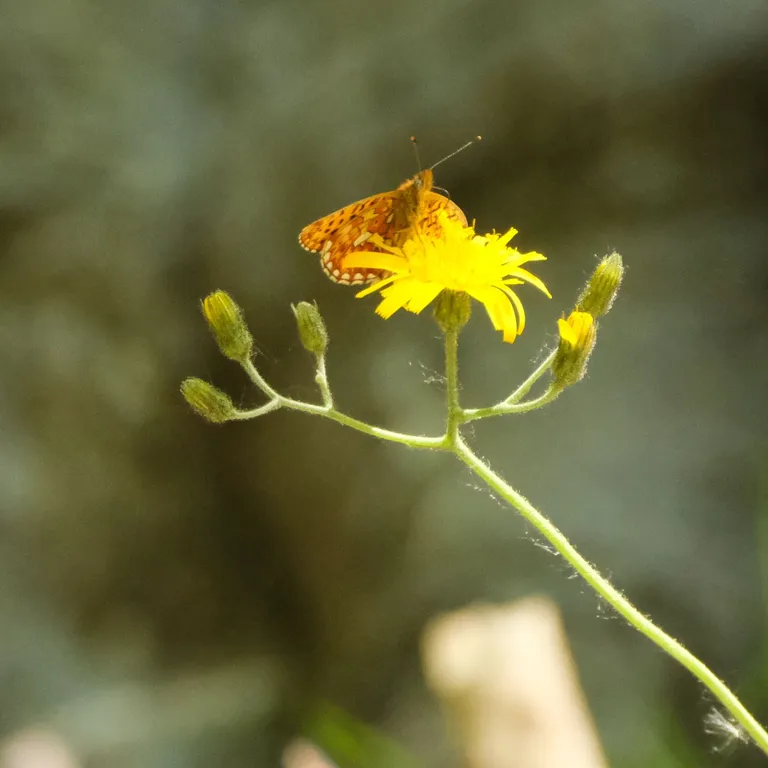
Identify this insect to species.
Boloria euphrosyne (also Clossiana euphrosyne)
